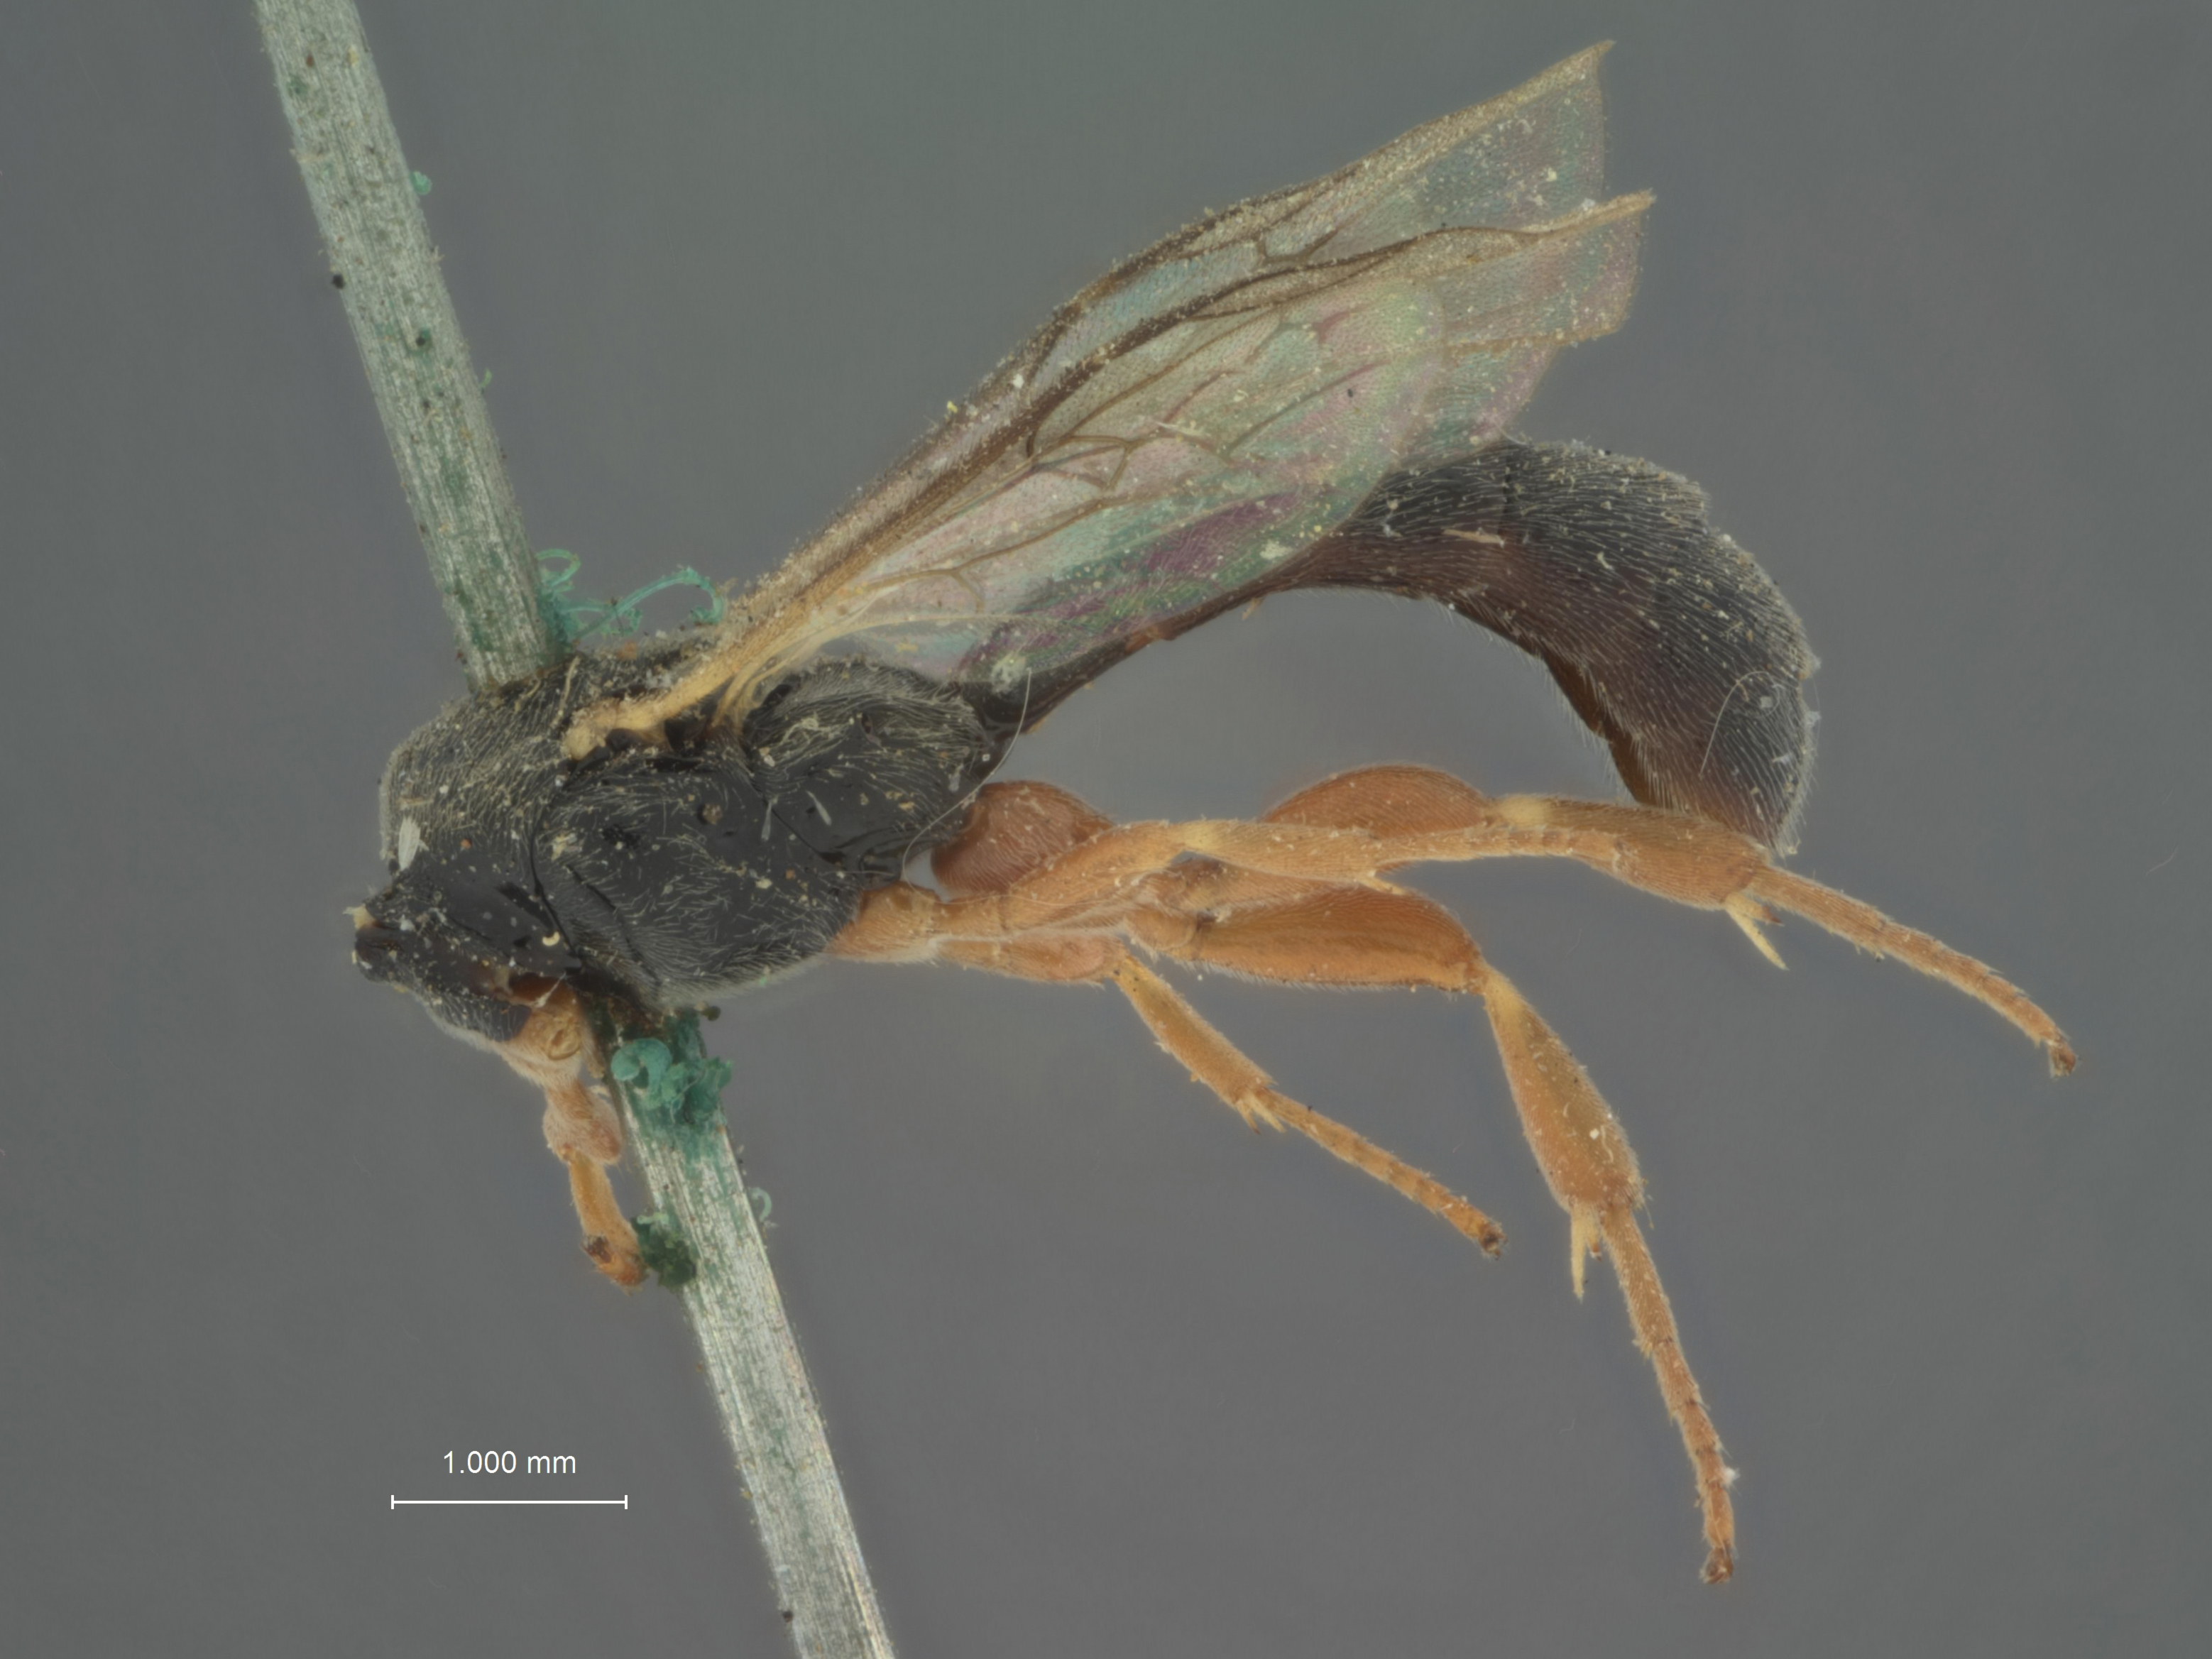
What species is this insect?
Chorinaeus flavifrons
